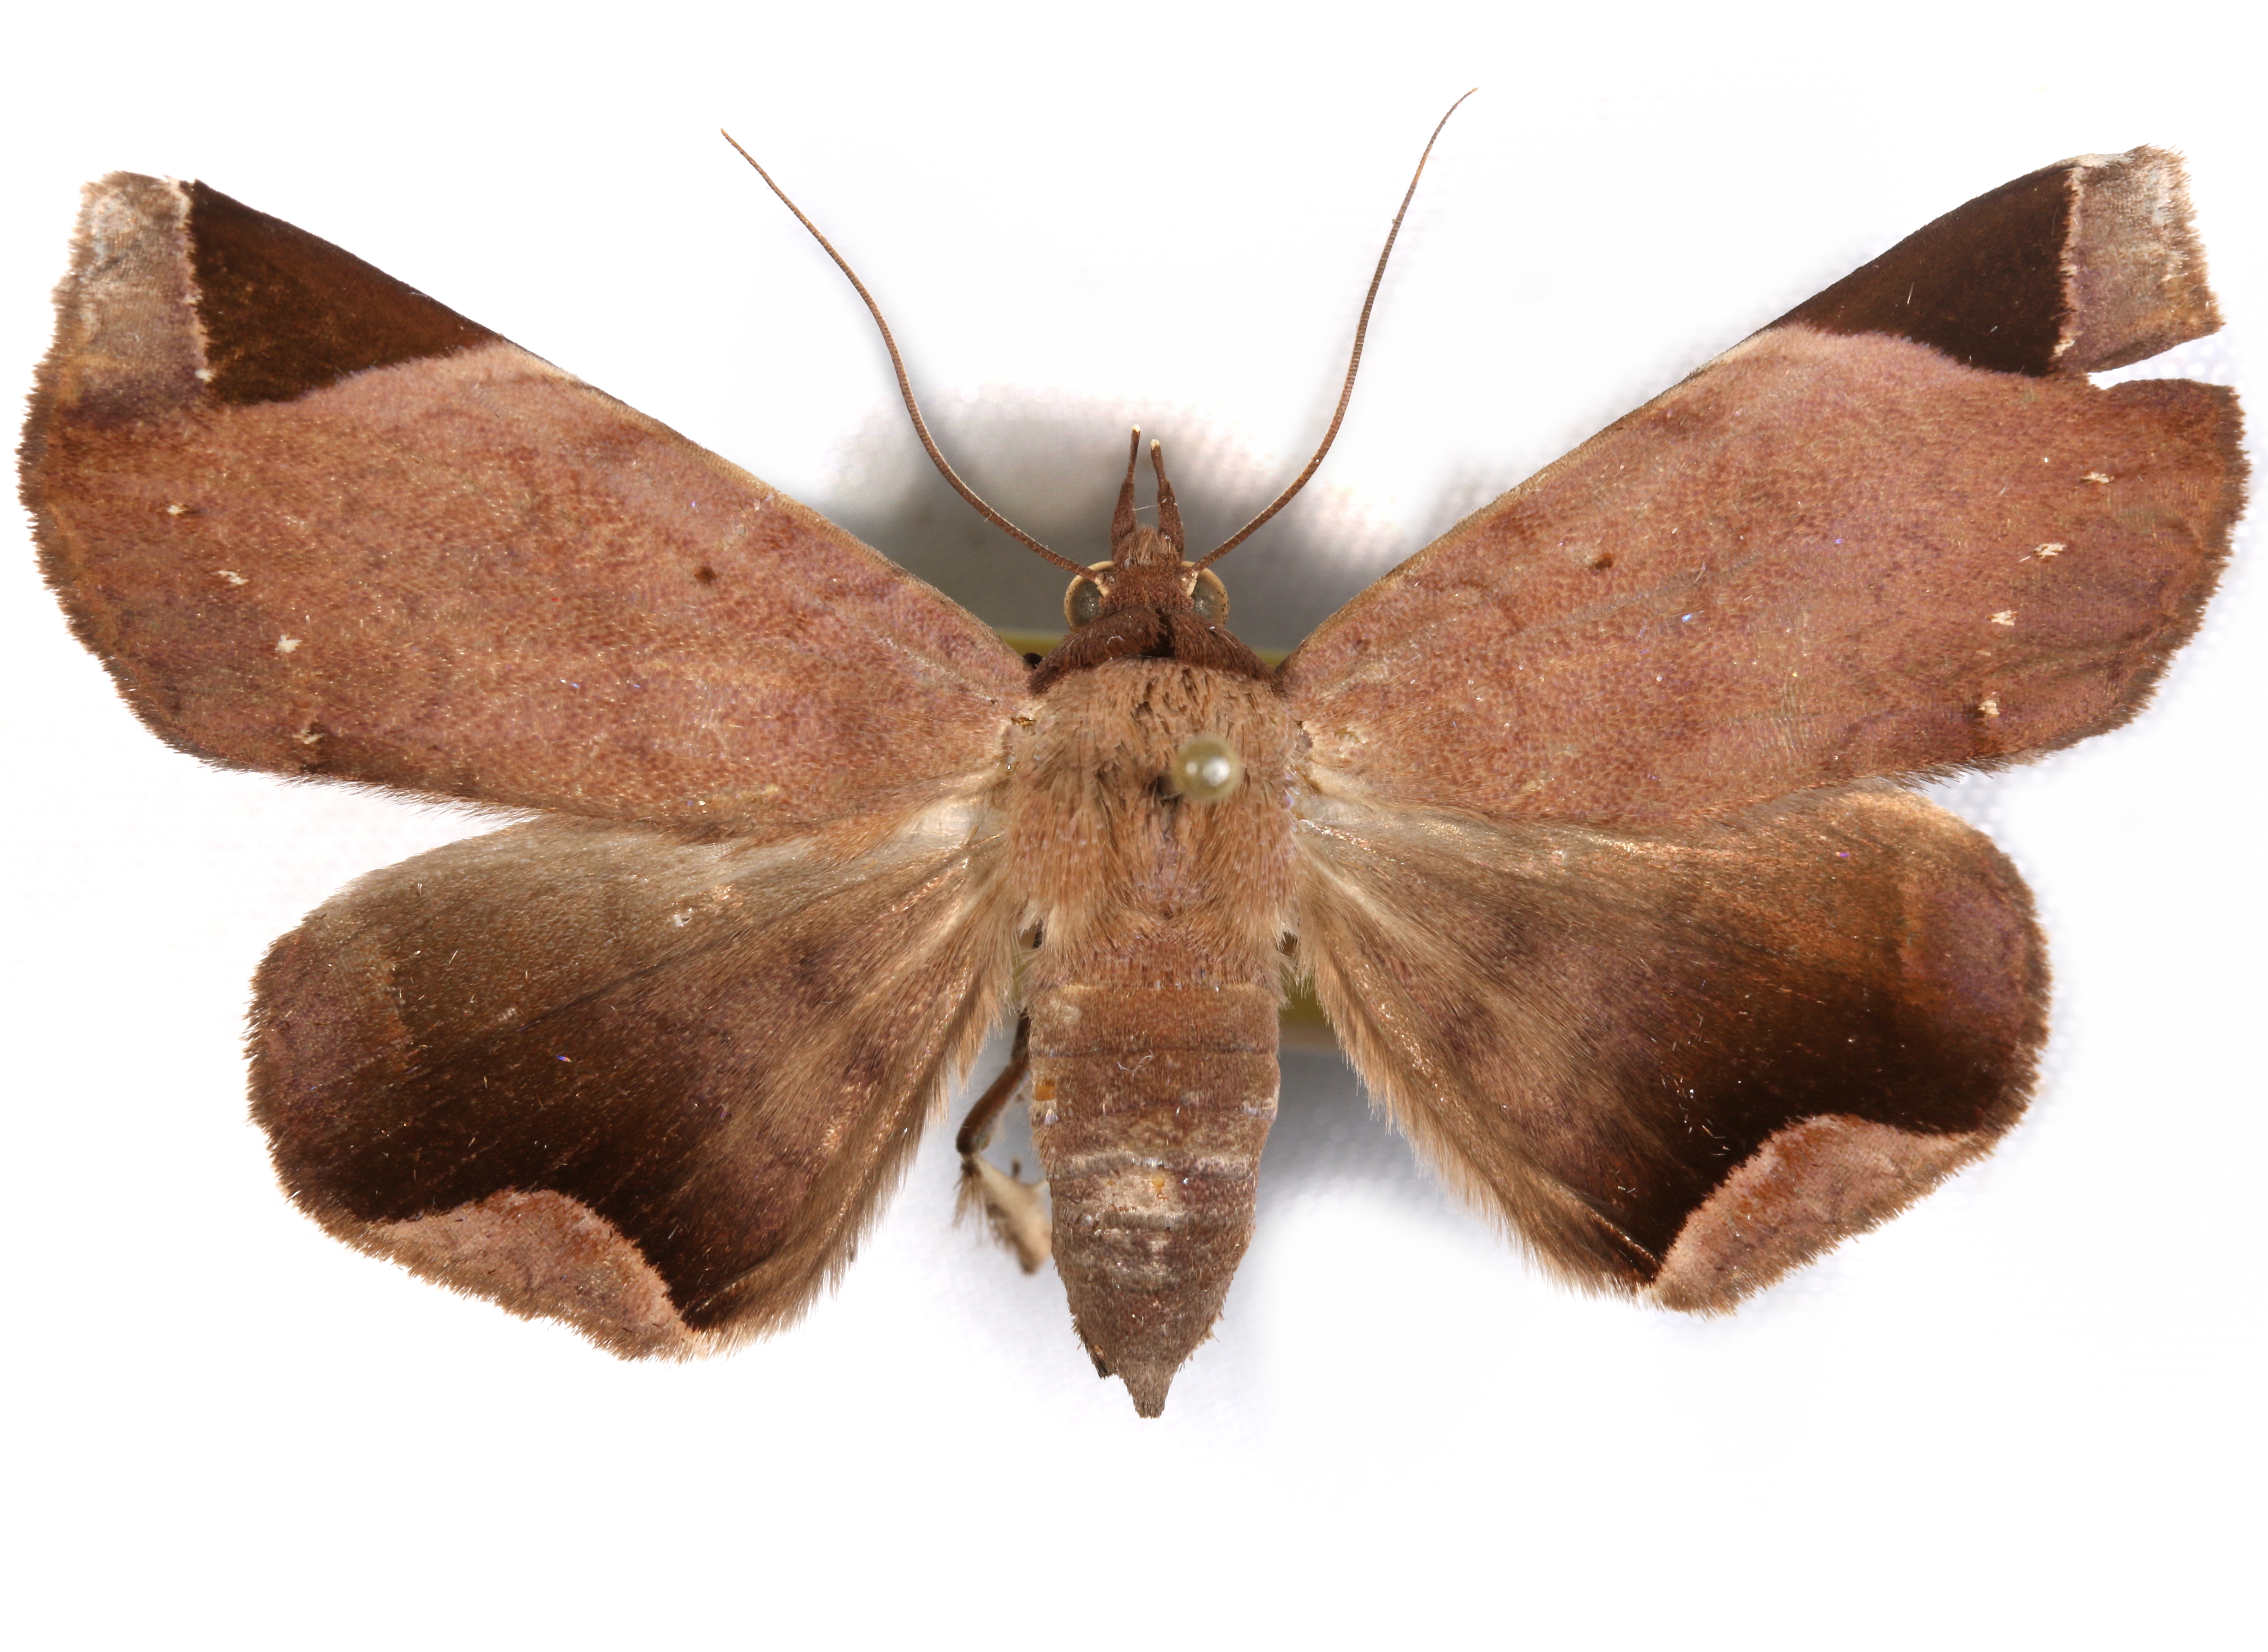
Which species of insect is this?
Psimada quadripennis
